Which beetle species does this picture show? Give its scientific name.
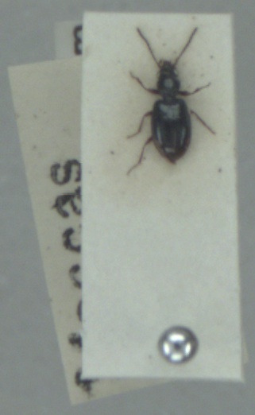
Bembidion doris
